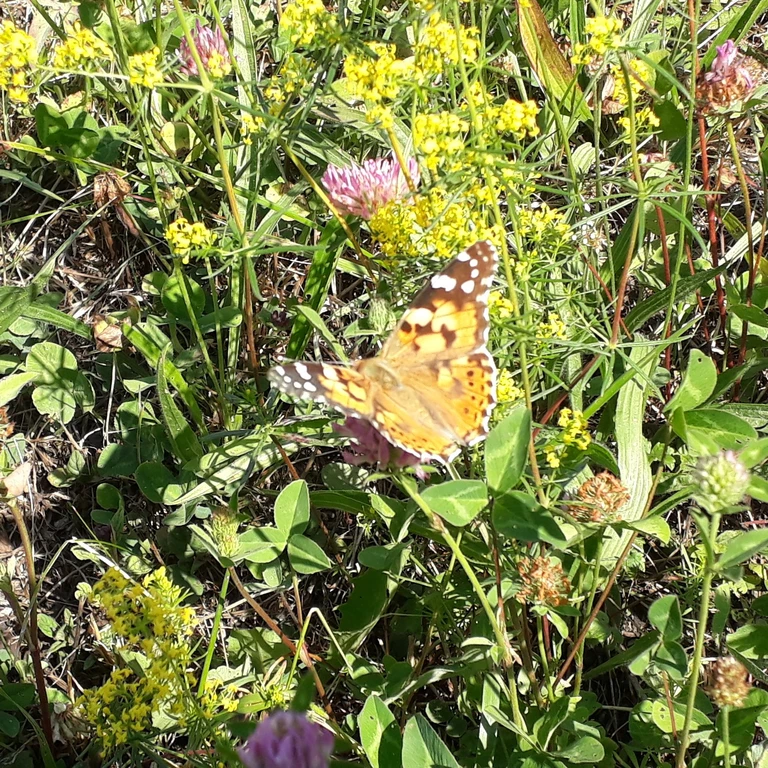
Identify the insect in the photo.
Vanessa cardui
